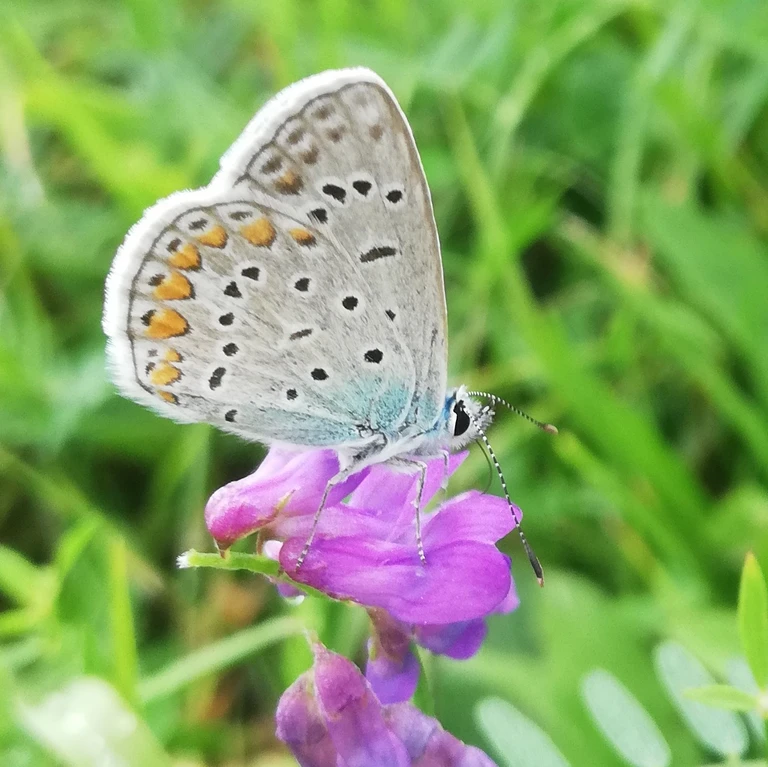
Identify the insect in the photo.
Polyommatus icarus
